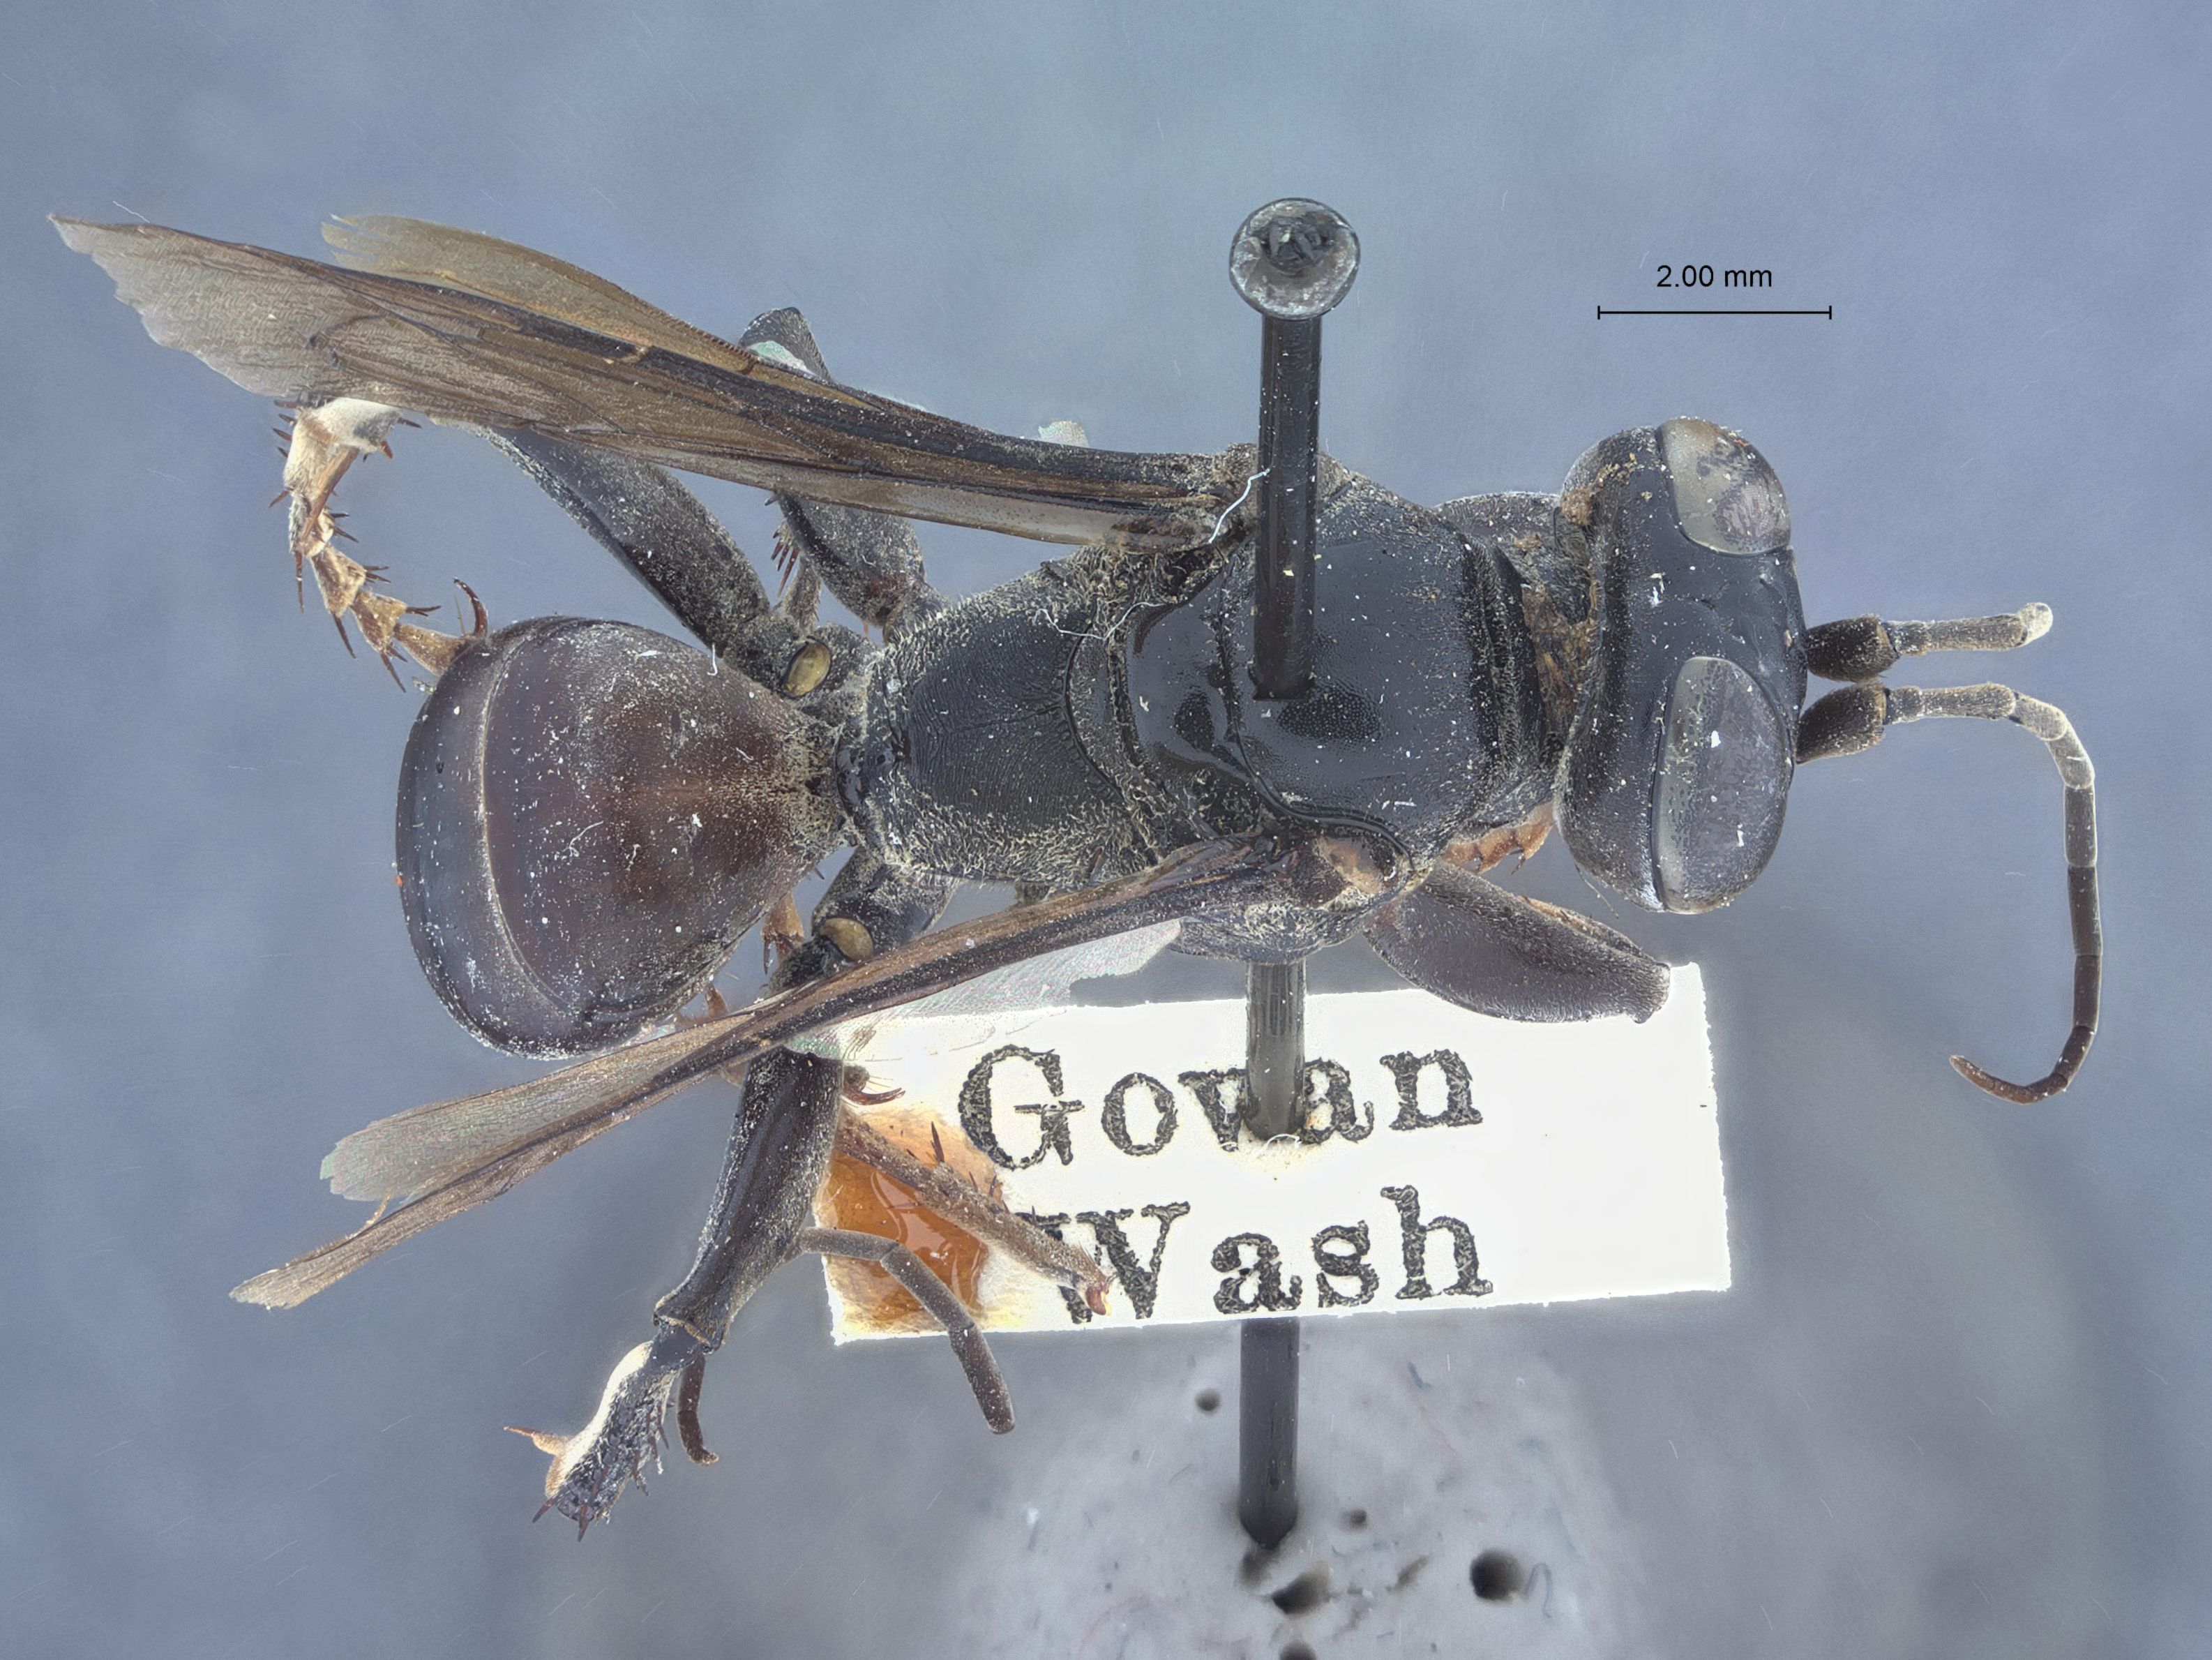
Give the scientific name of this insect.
Larropsis dolosana
